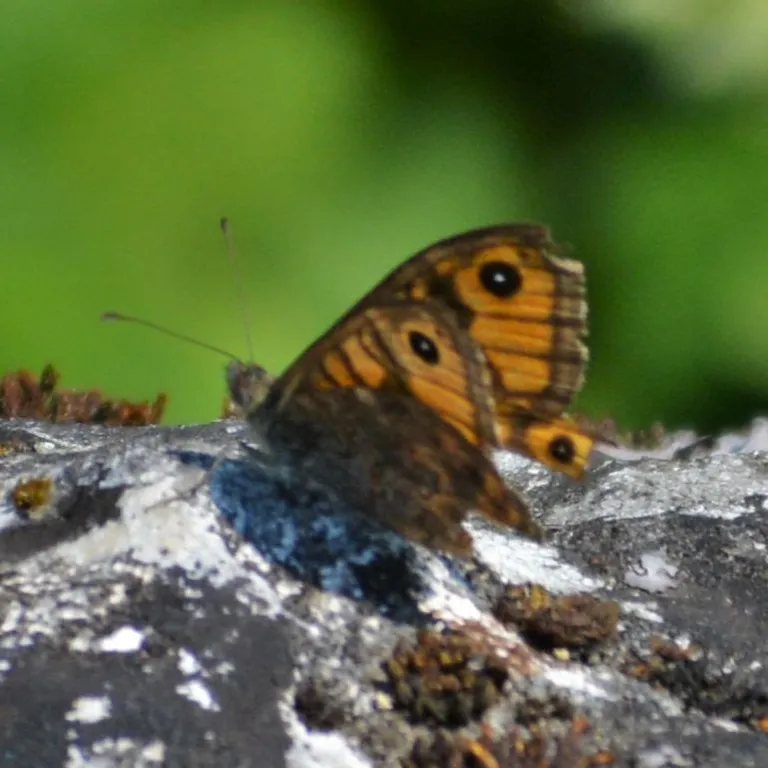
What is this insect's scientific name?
Lasiommata megera (also Pararge megera)
